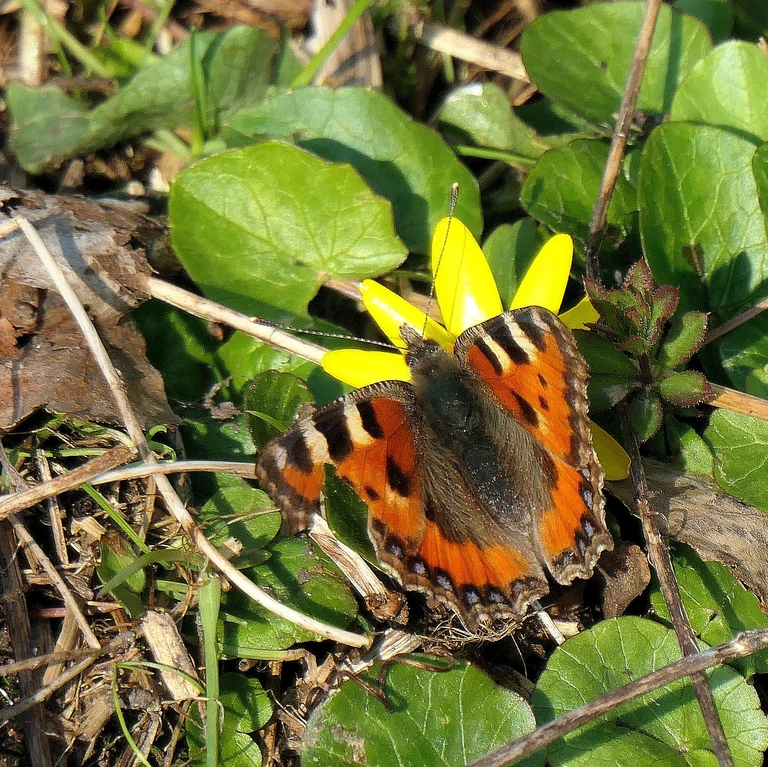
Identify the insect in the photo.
Aglais urticae
